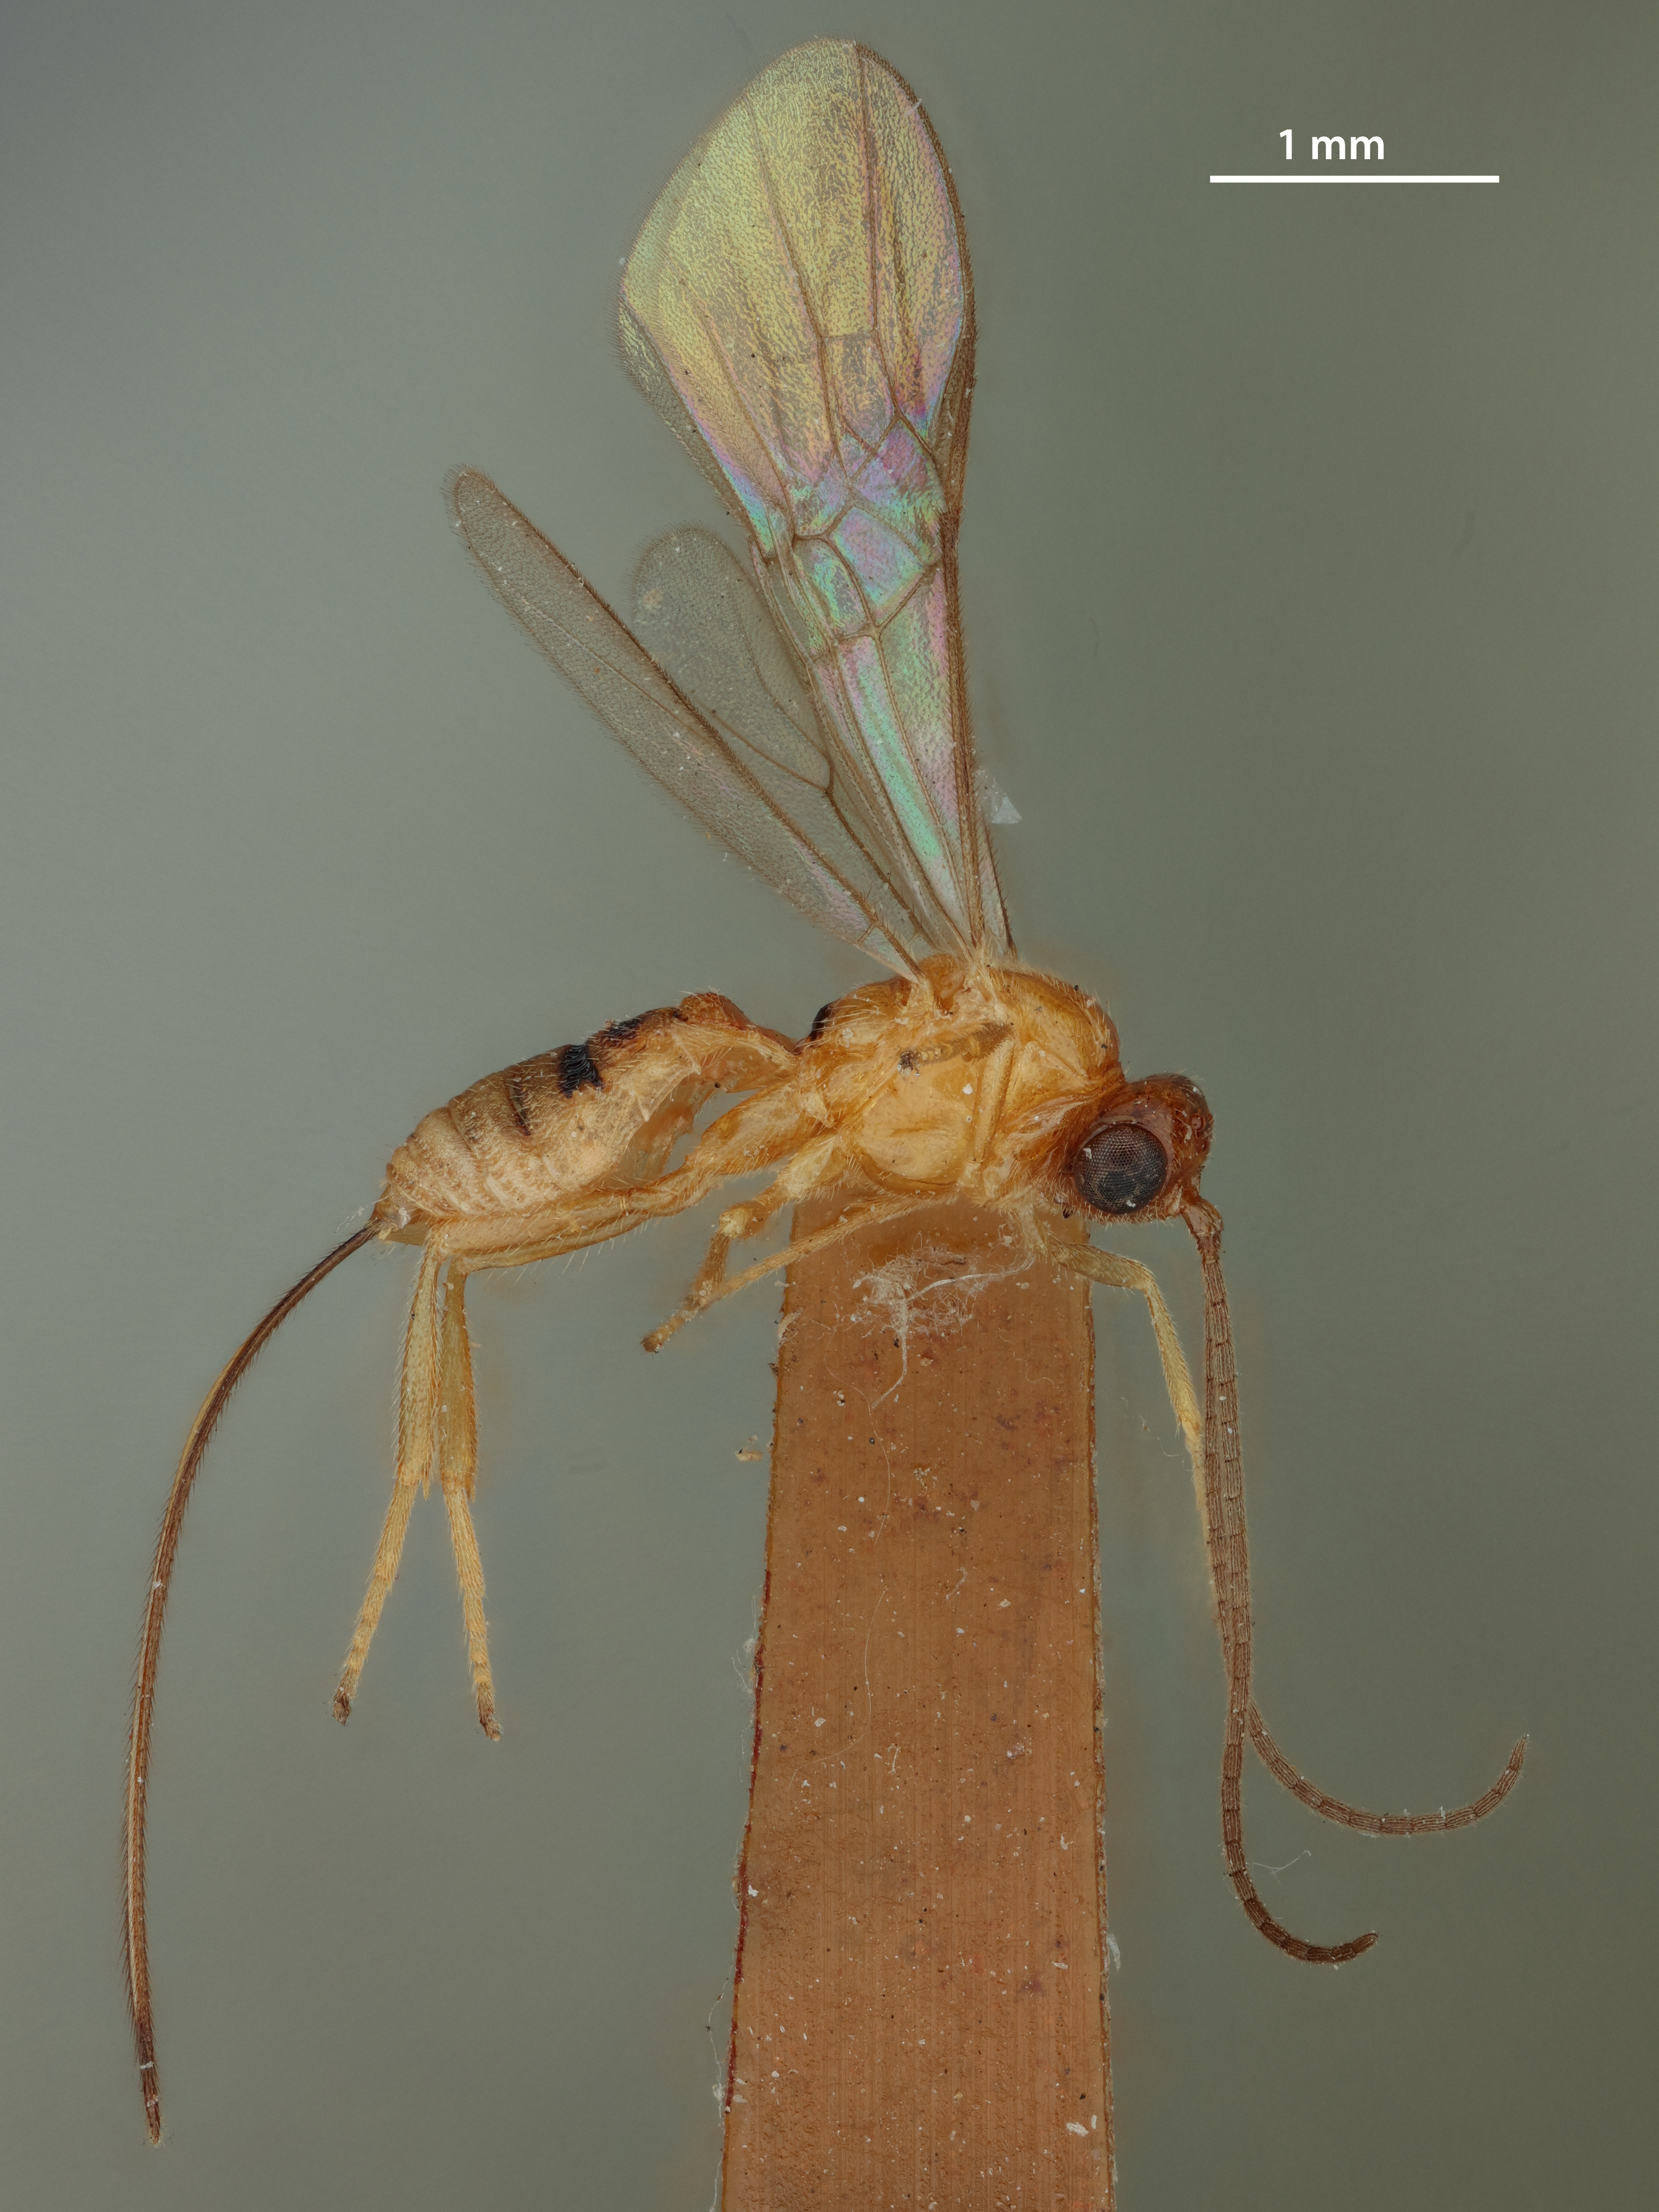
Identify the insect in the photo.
Microbracon uichancoi
